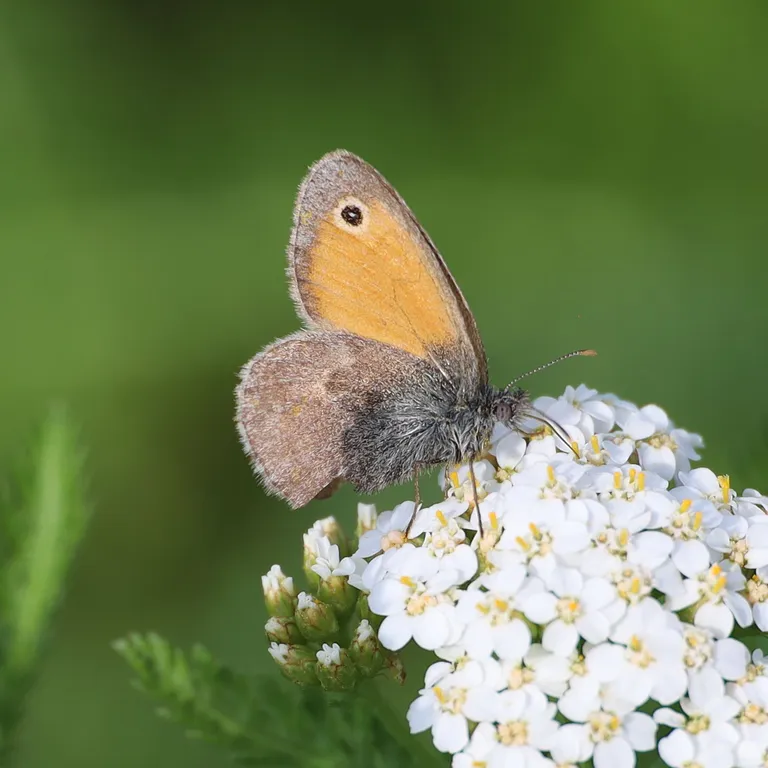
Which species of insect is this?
Coenonympha pamphilus
